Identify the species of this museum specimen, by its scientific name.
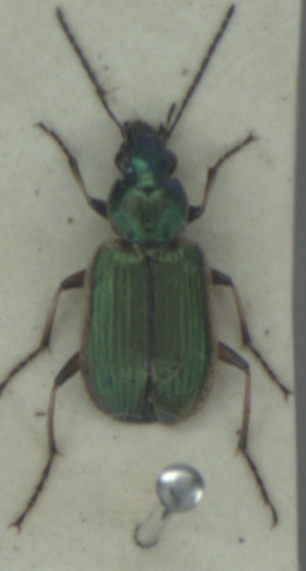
Agonum marginatum
